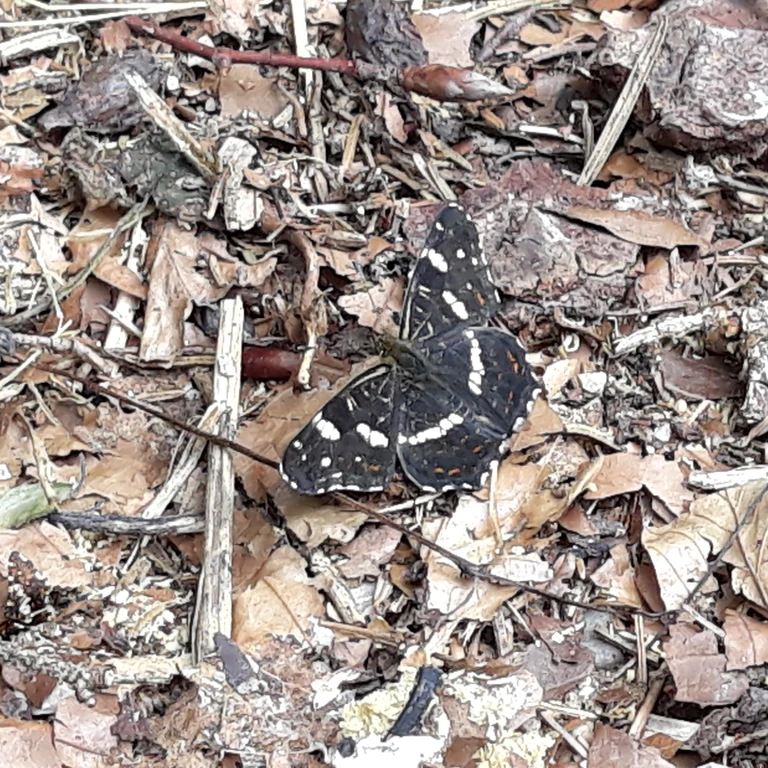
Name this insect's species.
Araschnia levana
